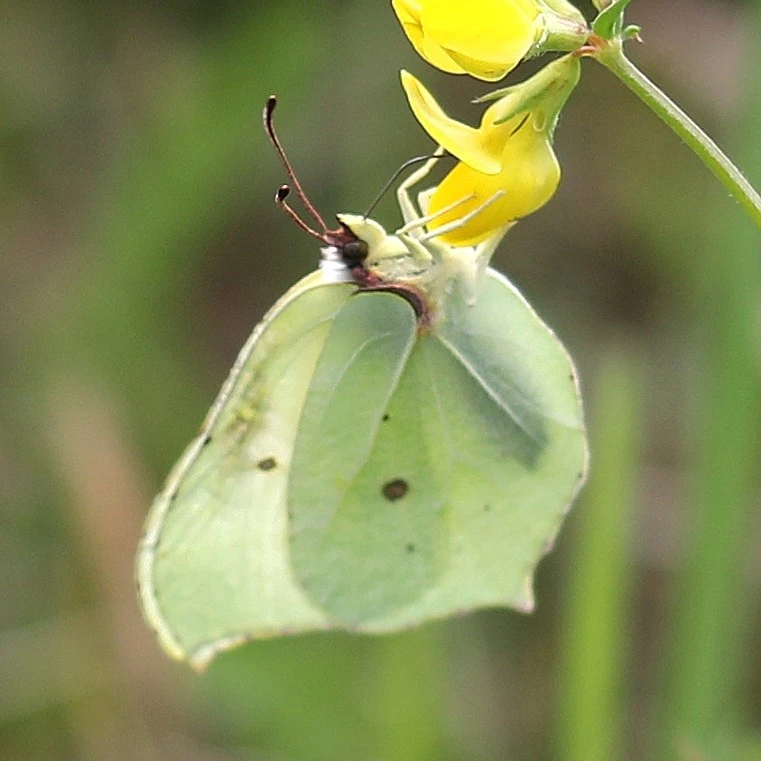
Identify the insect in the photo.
Gonepteryx rhamni
